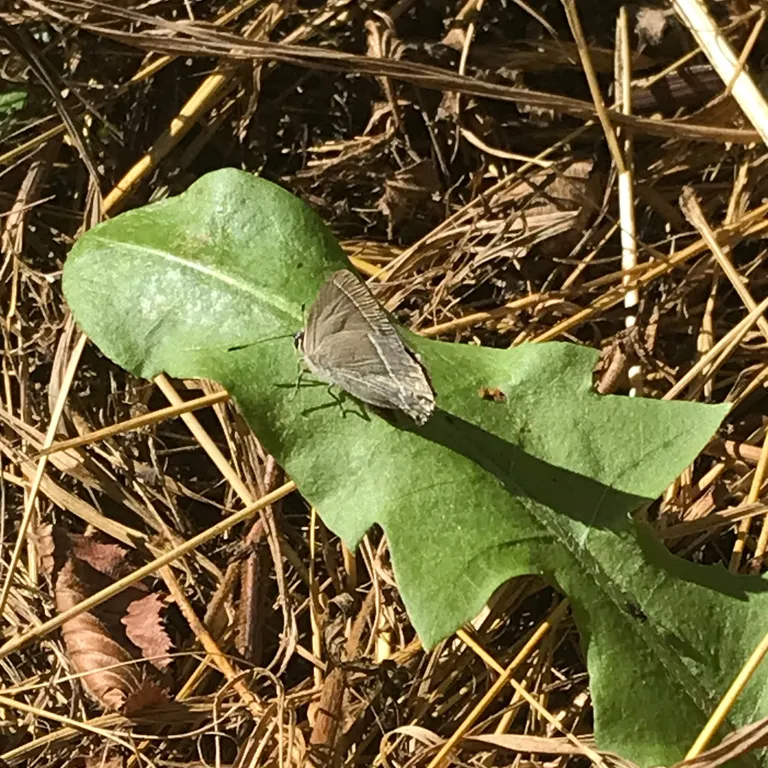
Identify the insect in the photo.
Favonius quercus (also Quercusia quercus)
